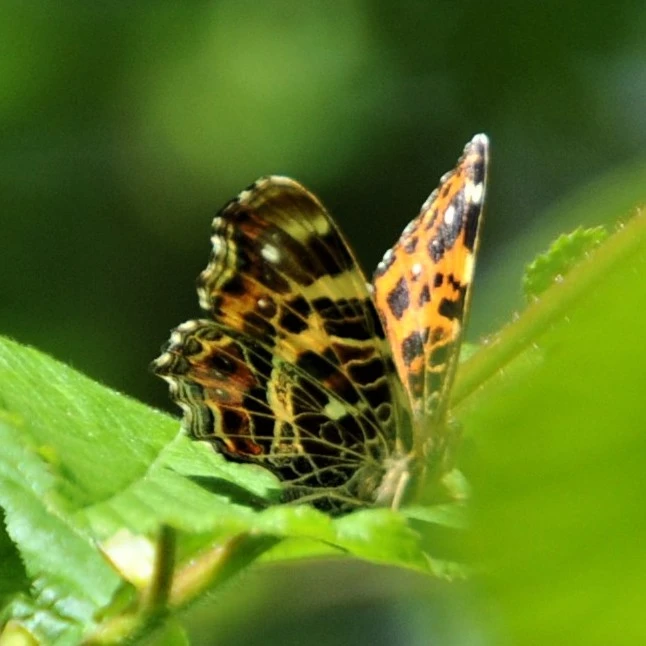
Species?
Araschnia levana
